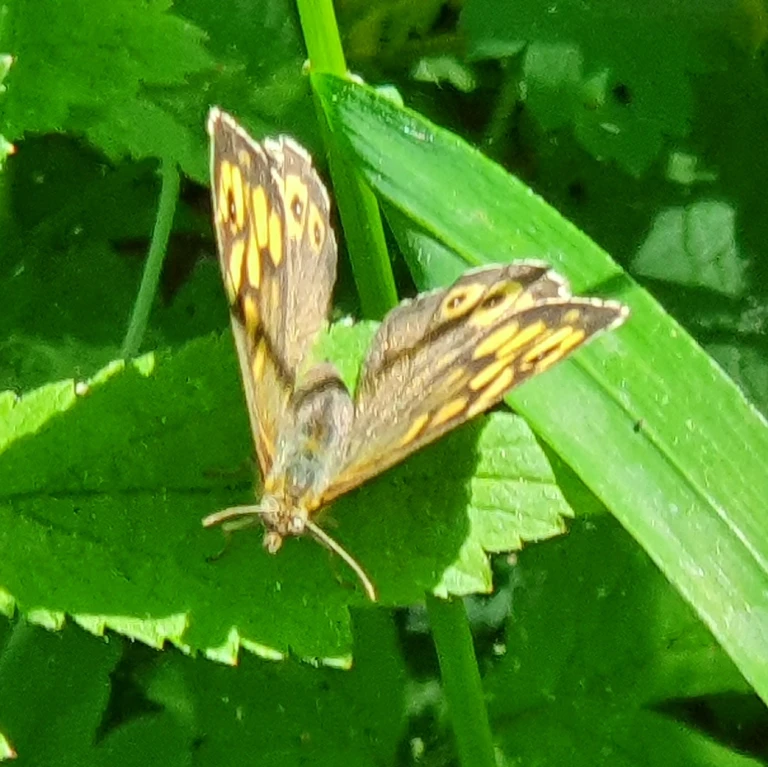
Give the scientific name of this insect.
Pararge aegeria
